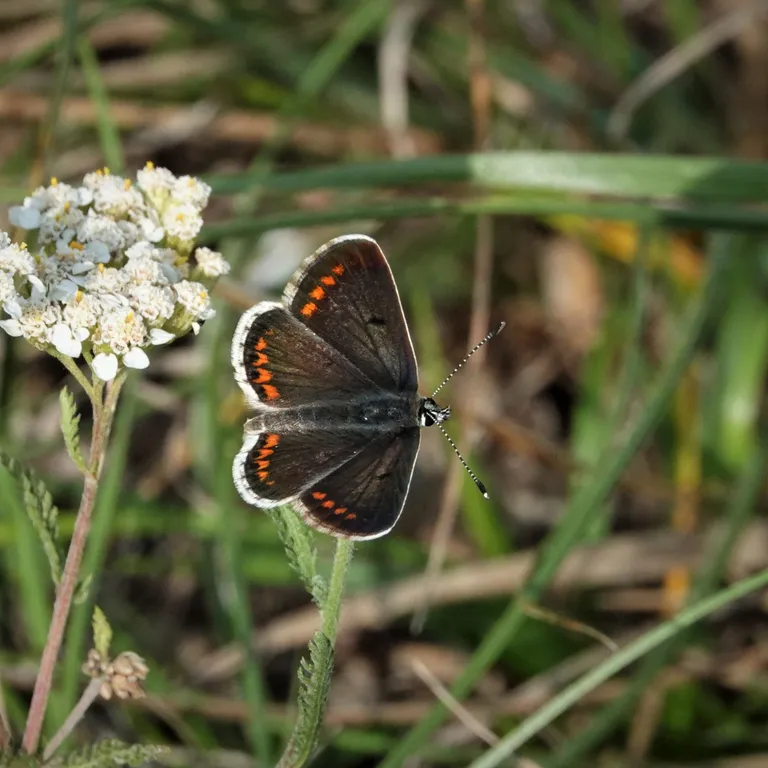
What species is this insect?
Aricia agestis/artaxerxes
